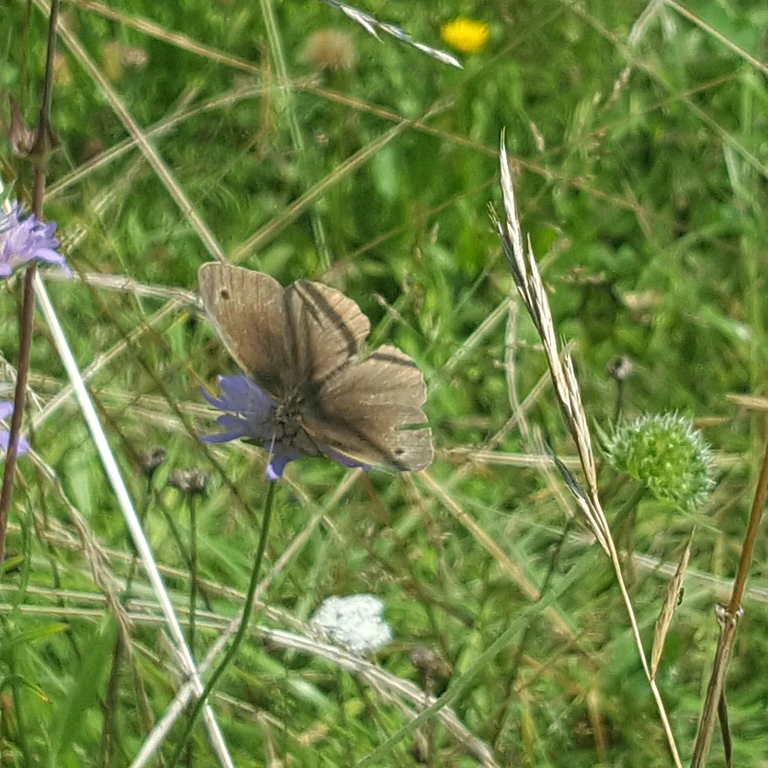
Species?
Maniola jurtina
